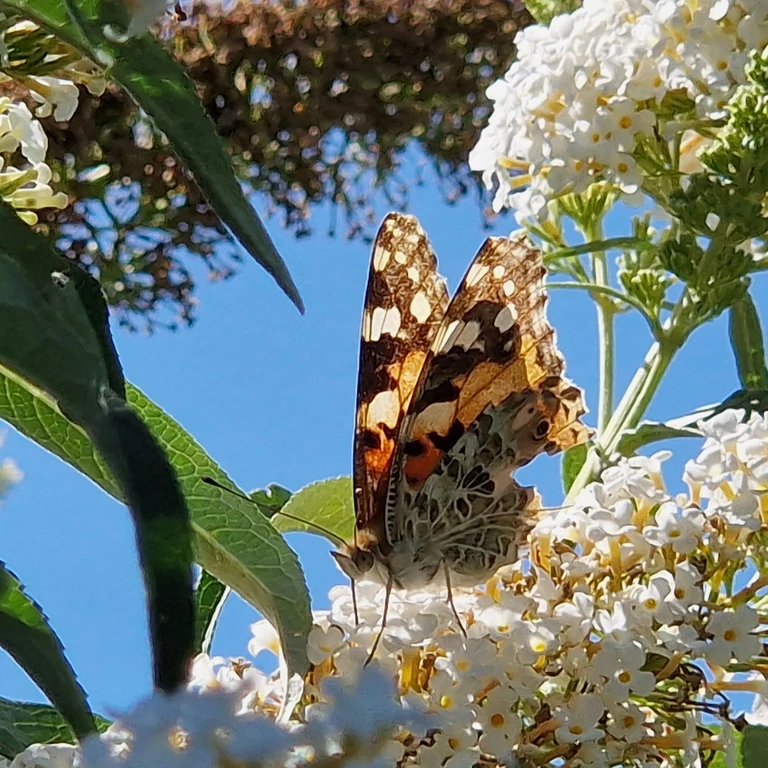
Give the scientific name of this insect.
Vanessa cardui
